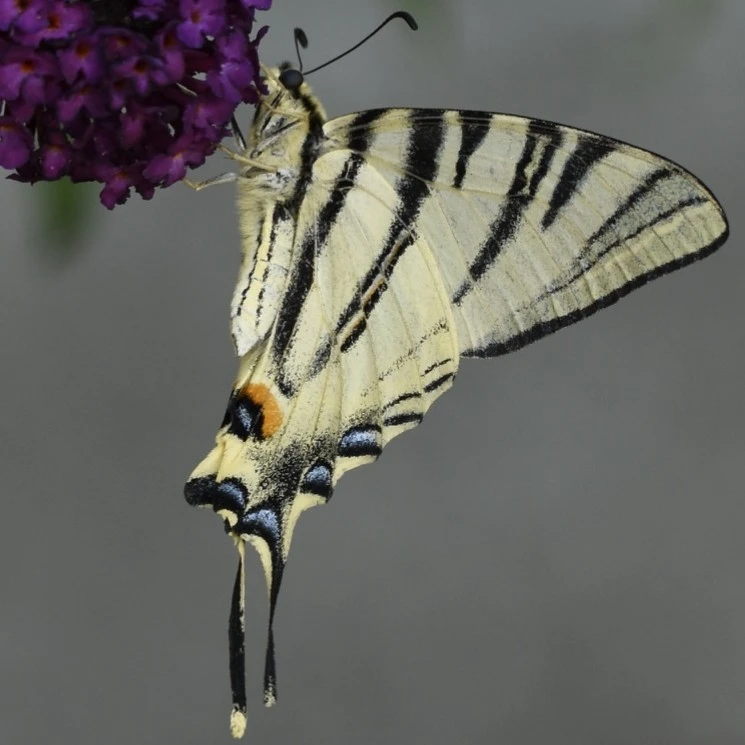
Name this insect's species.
Iphiclides podalirius
